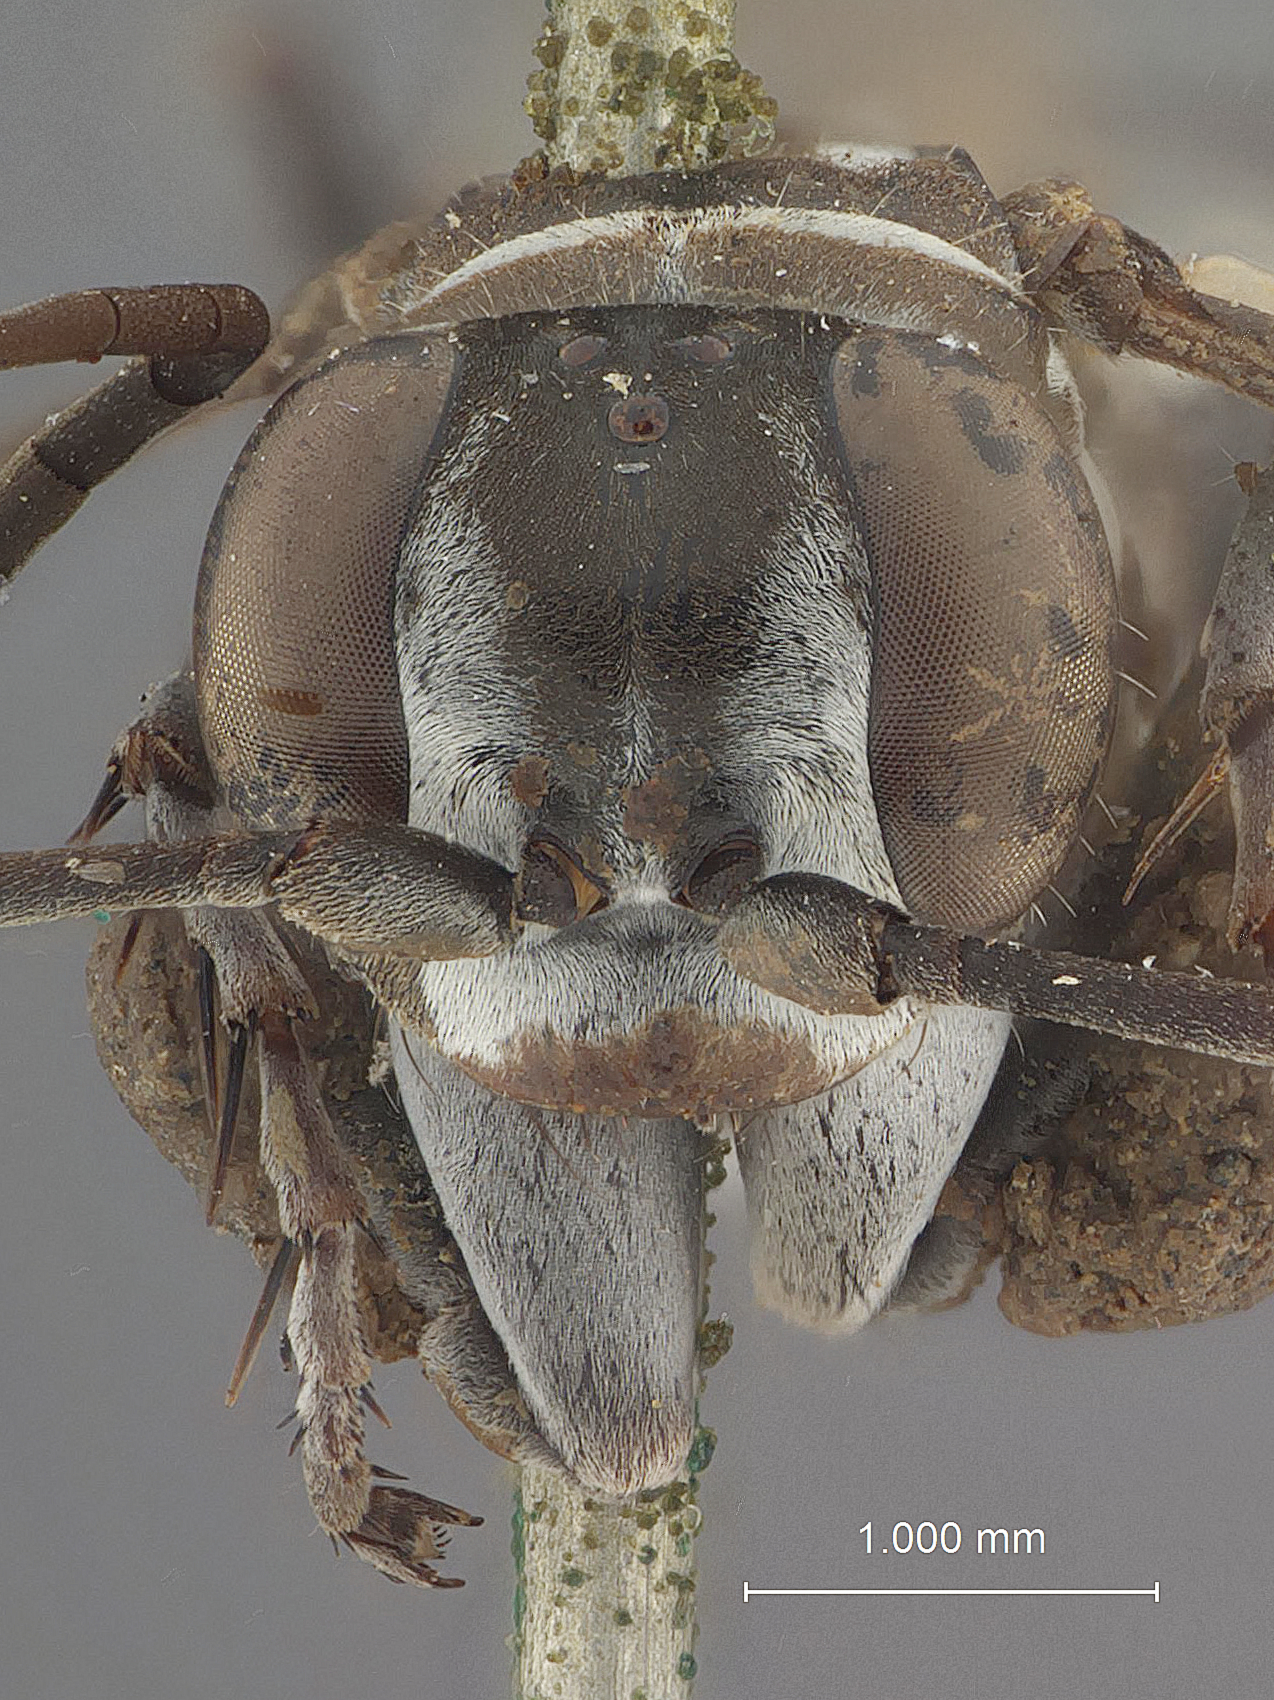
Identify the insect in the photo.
Sericopompilus bivattatus
